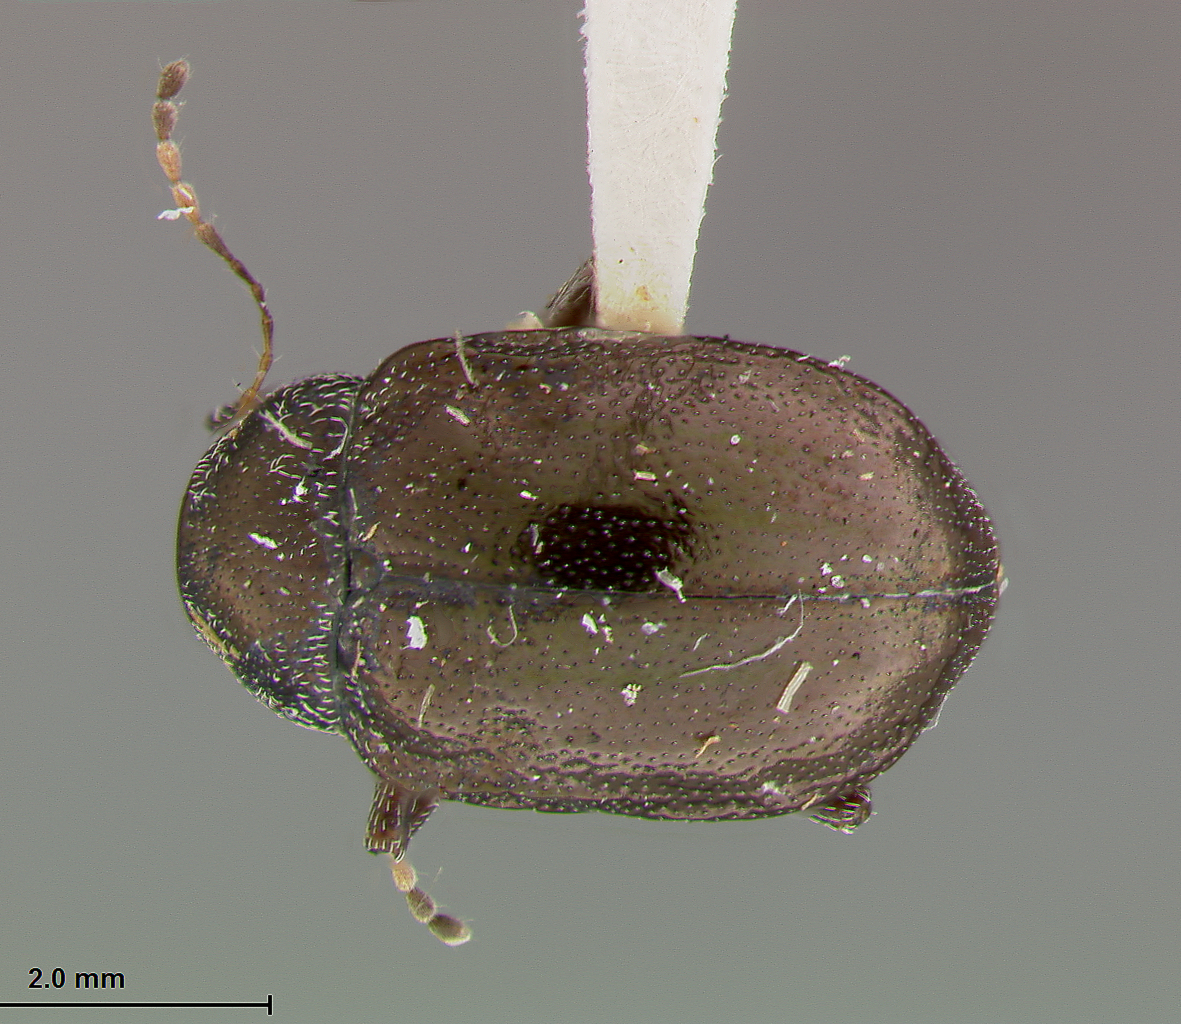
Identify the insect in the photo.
Chalcosicya maestrensis
